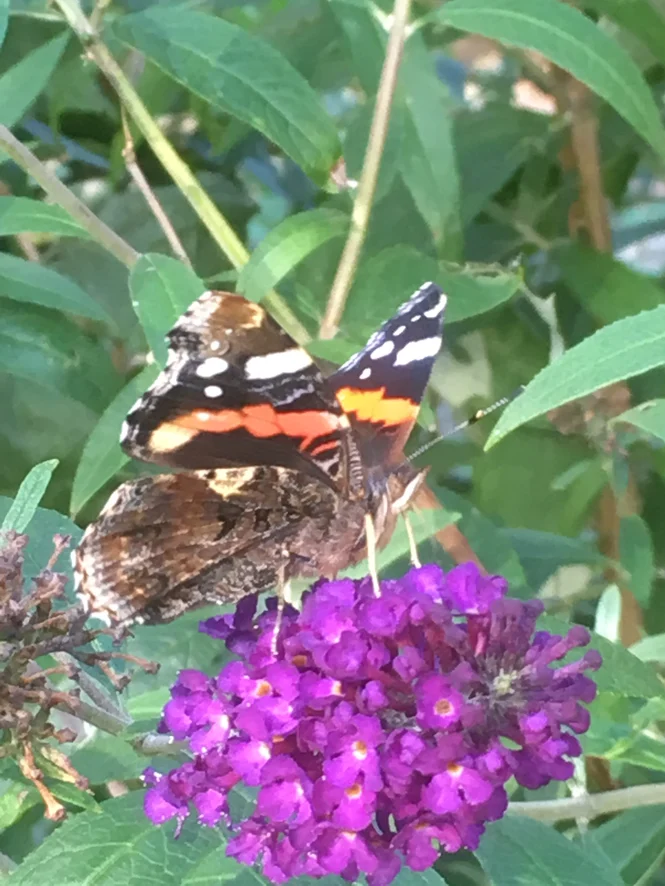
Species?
Vanessa atalanta
